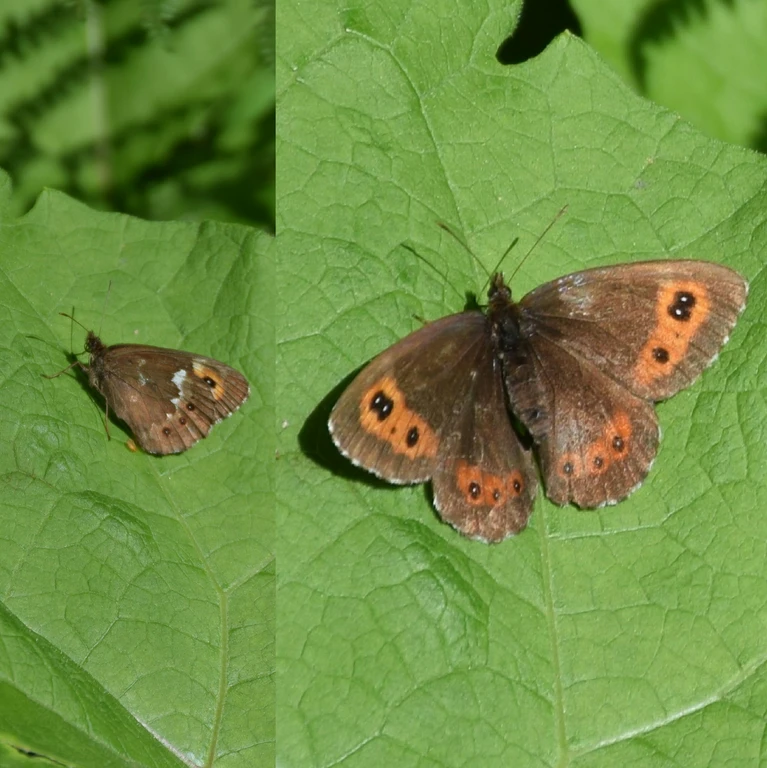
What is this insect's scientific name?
Erebia ligea
